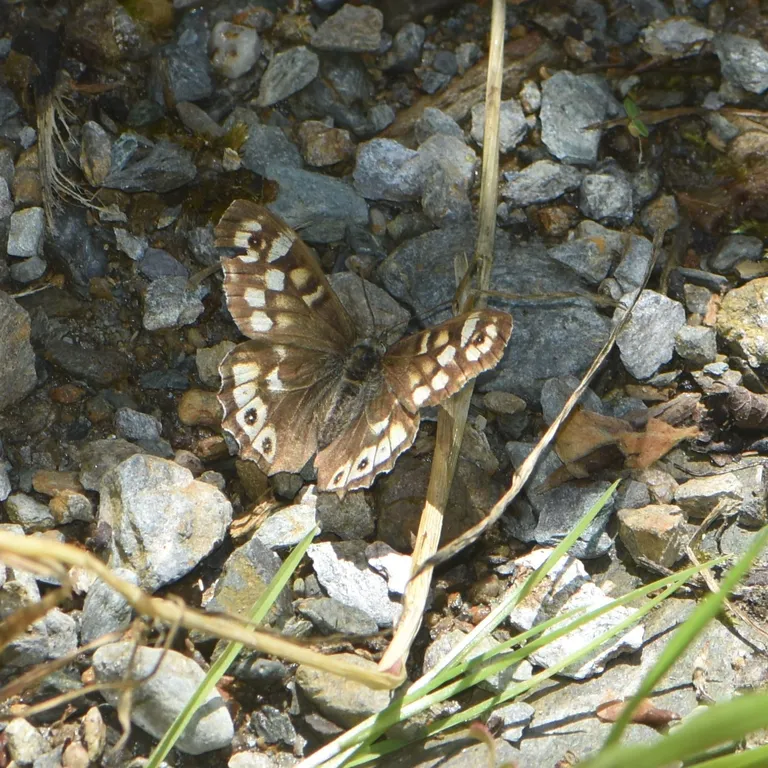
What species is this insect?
Pararge aegeria
